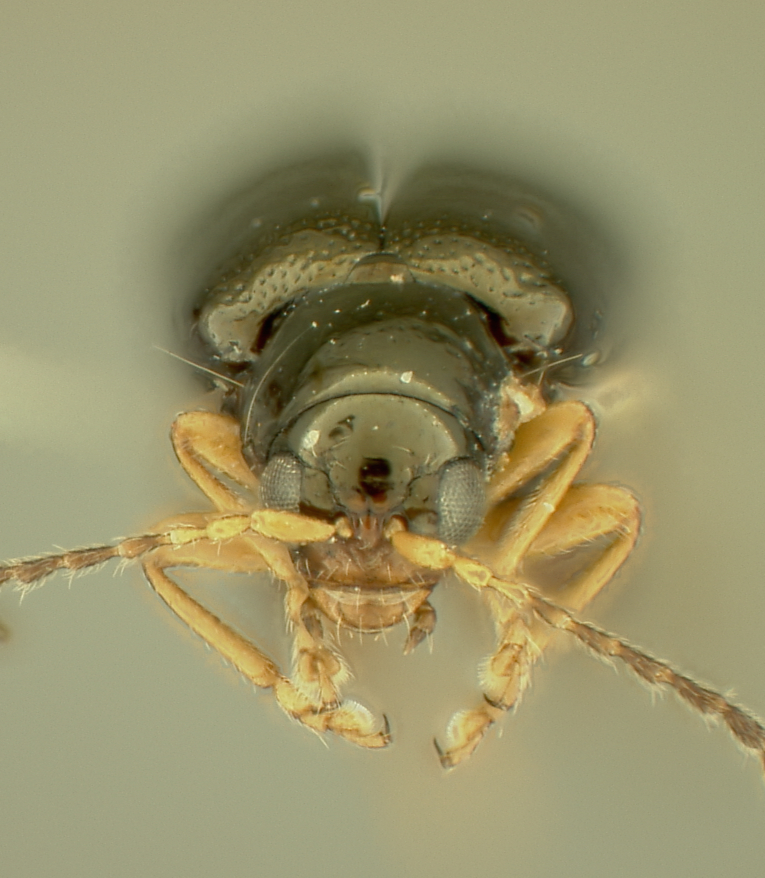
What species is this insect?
Longitarsus atypicus
